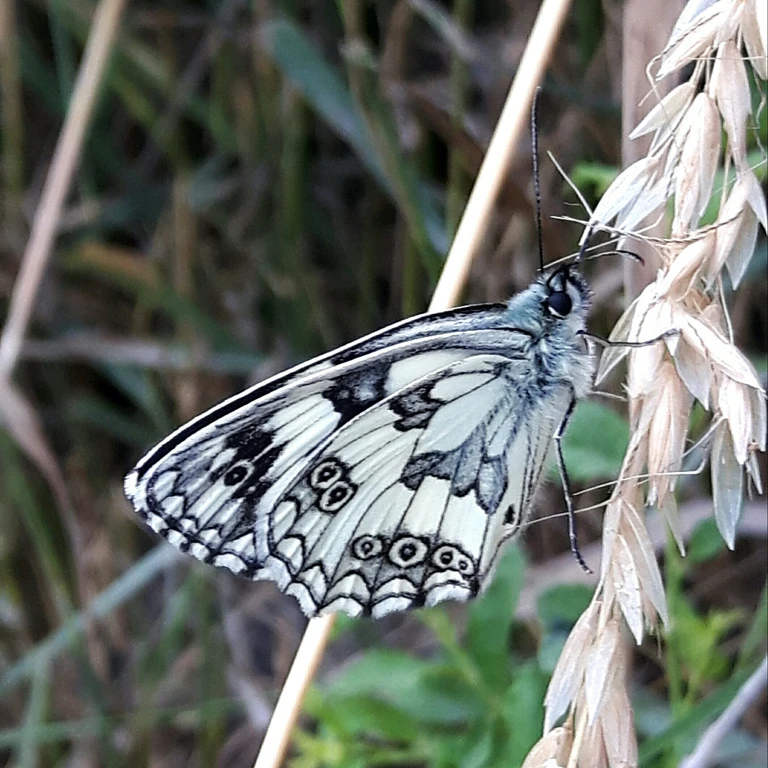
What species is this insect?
Melanargia galathea
